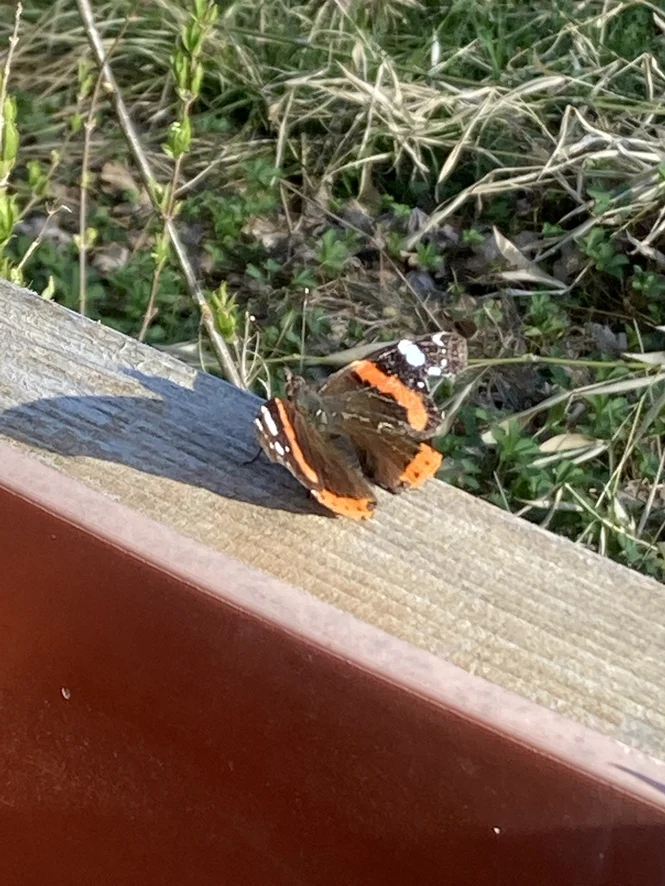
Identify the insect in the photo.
Vanessa atalanta
